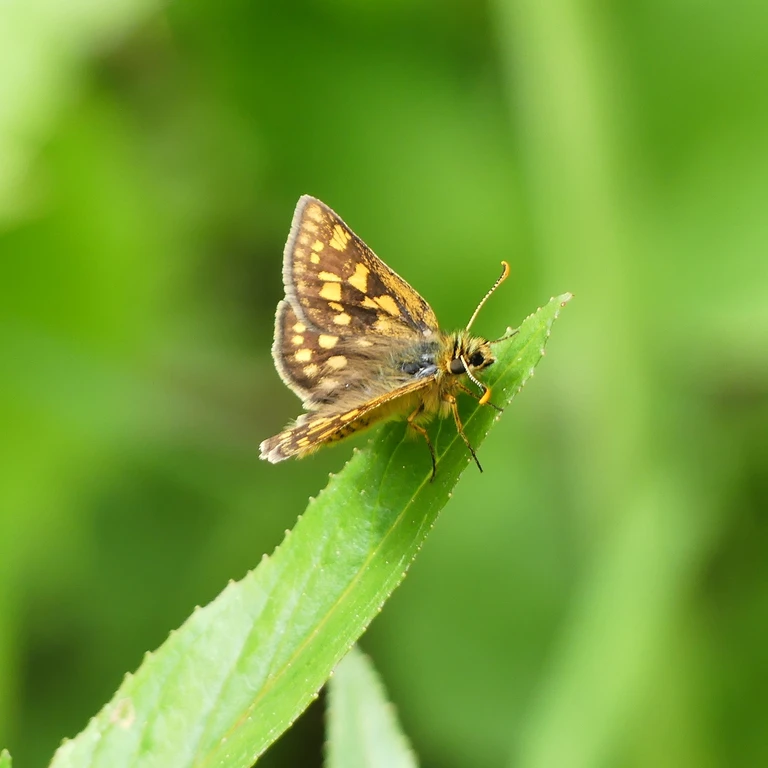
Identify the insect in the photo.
Carterocephalus palaemon
